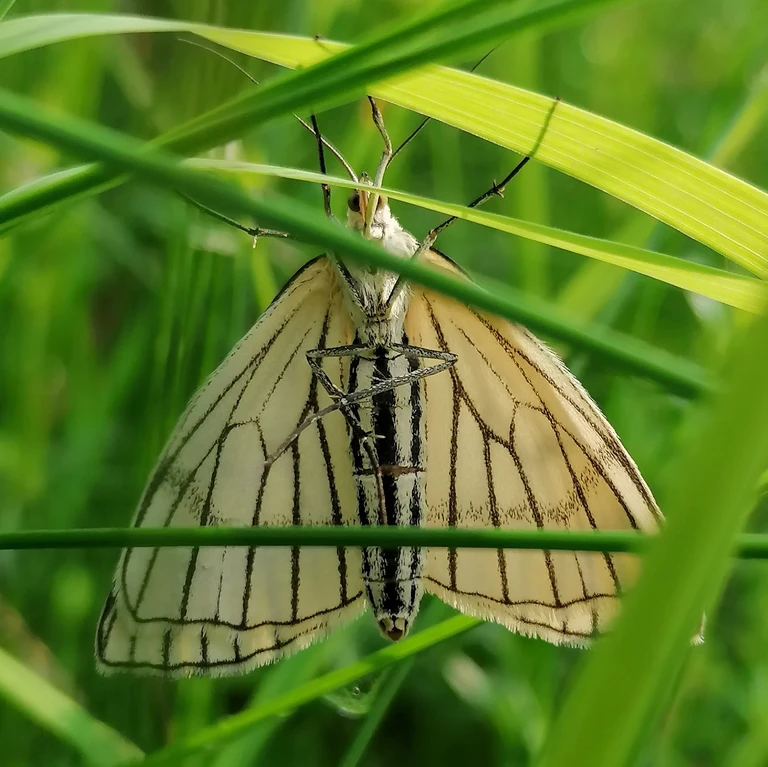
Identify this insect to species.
Siona lineata
